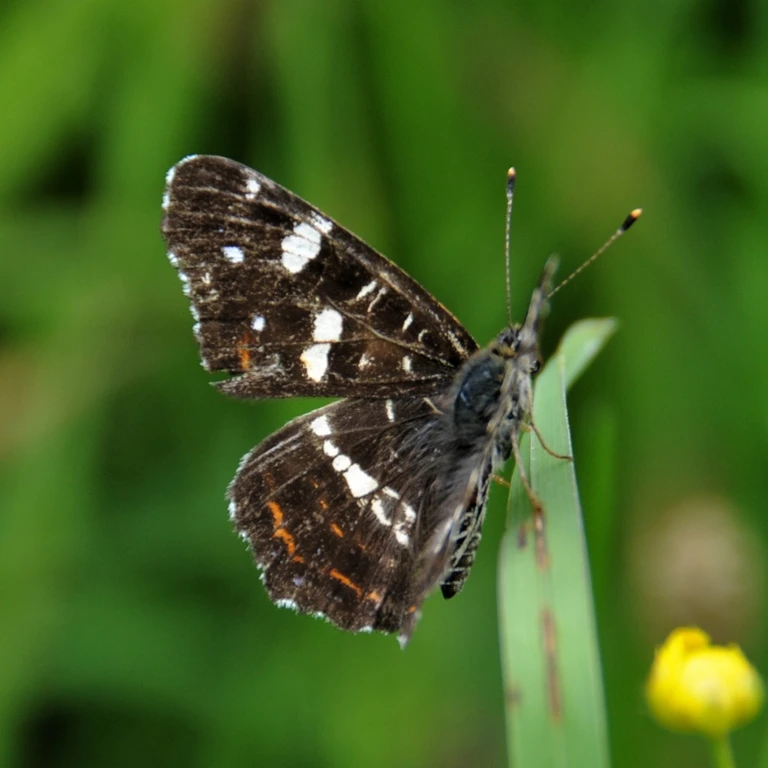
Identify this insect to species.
Araschnia levana
